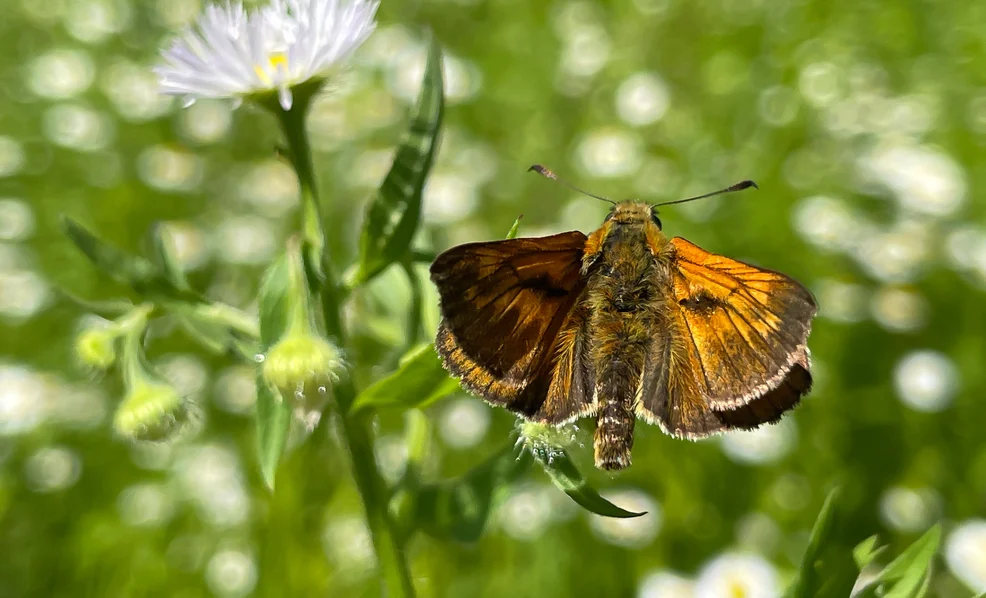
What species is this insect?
Ochlodes sylvanus (also Ochlodes venata)
